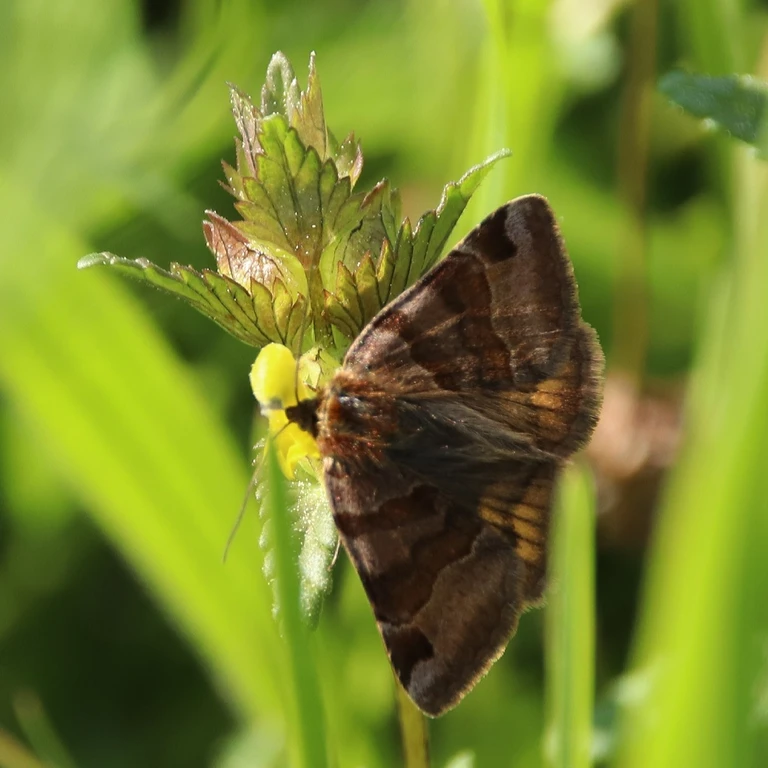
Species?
Euclidia glyphica
